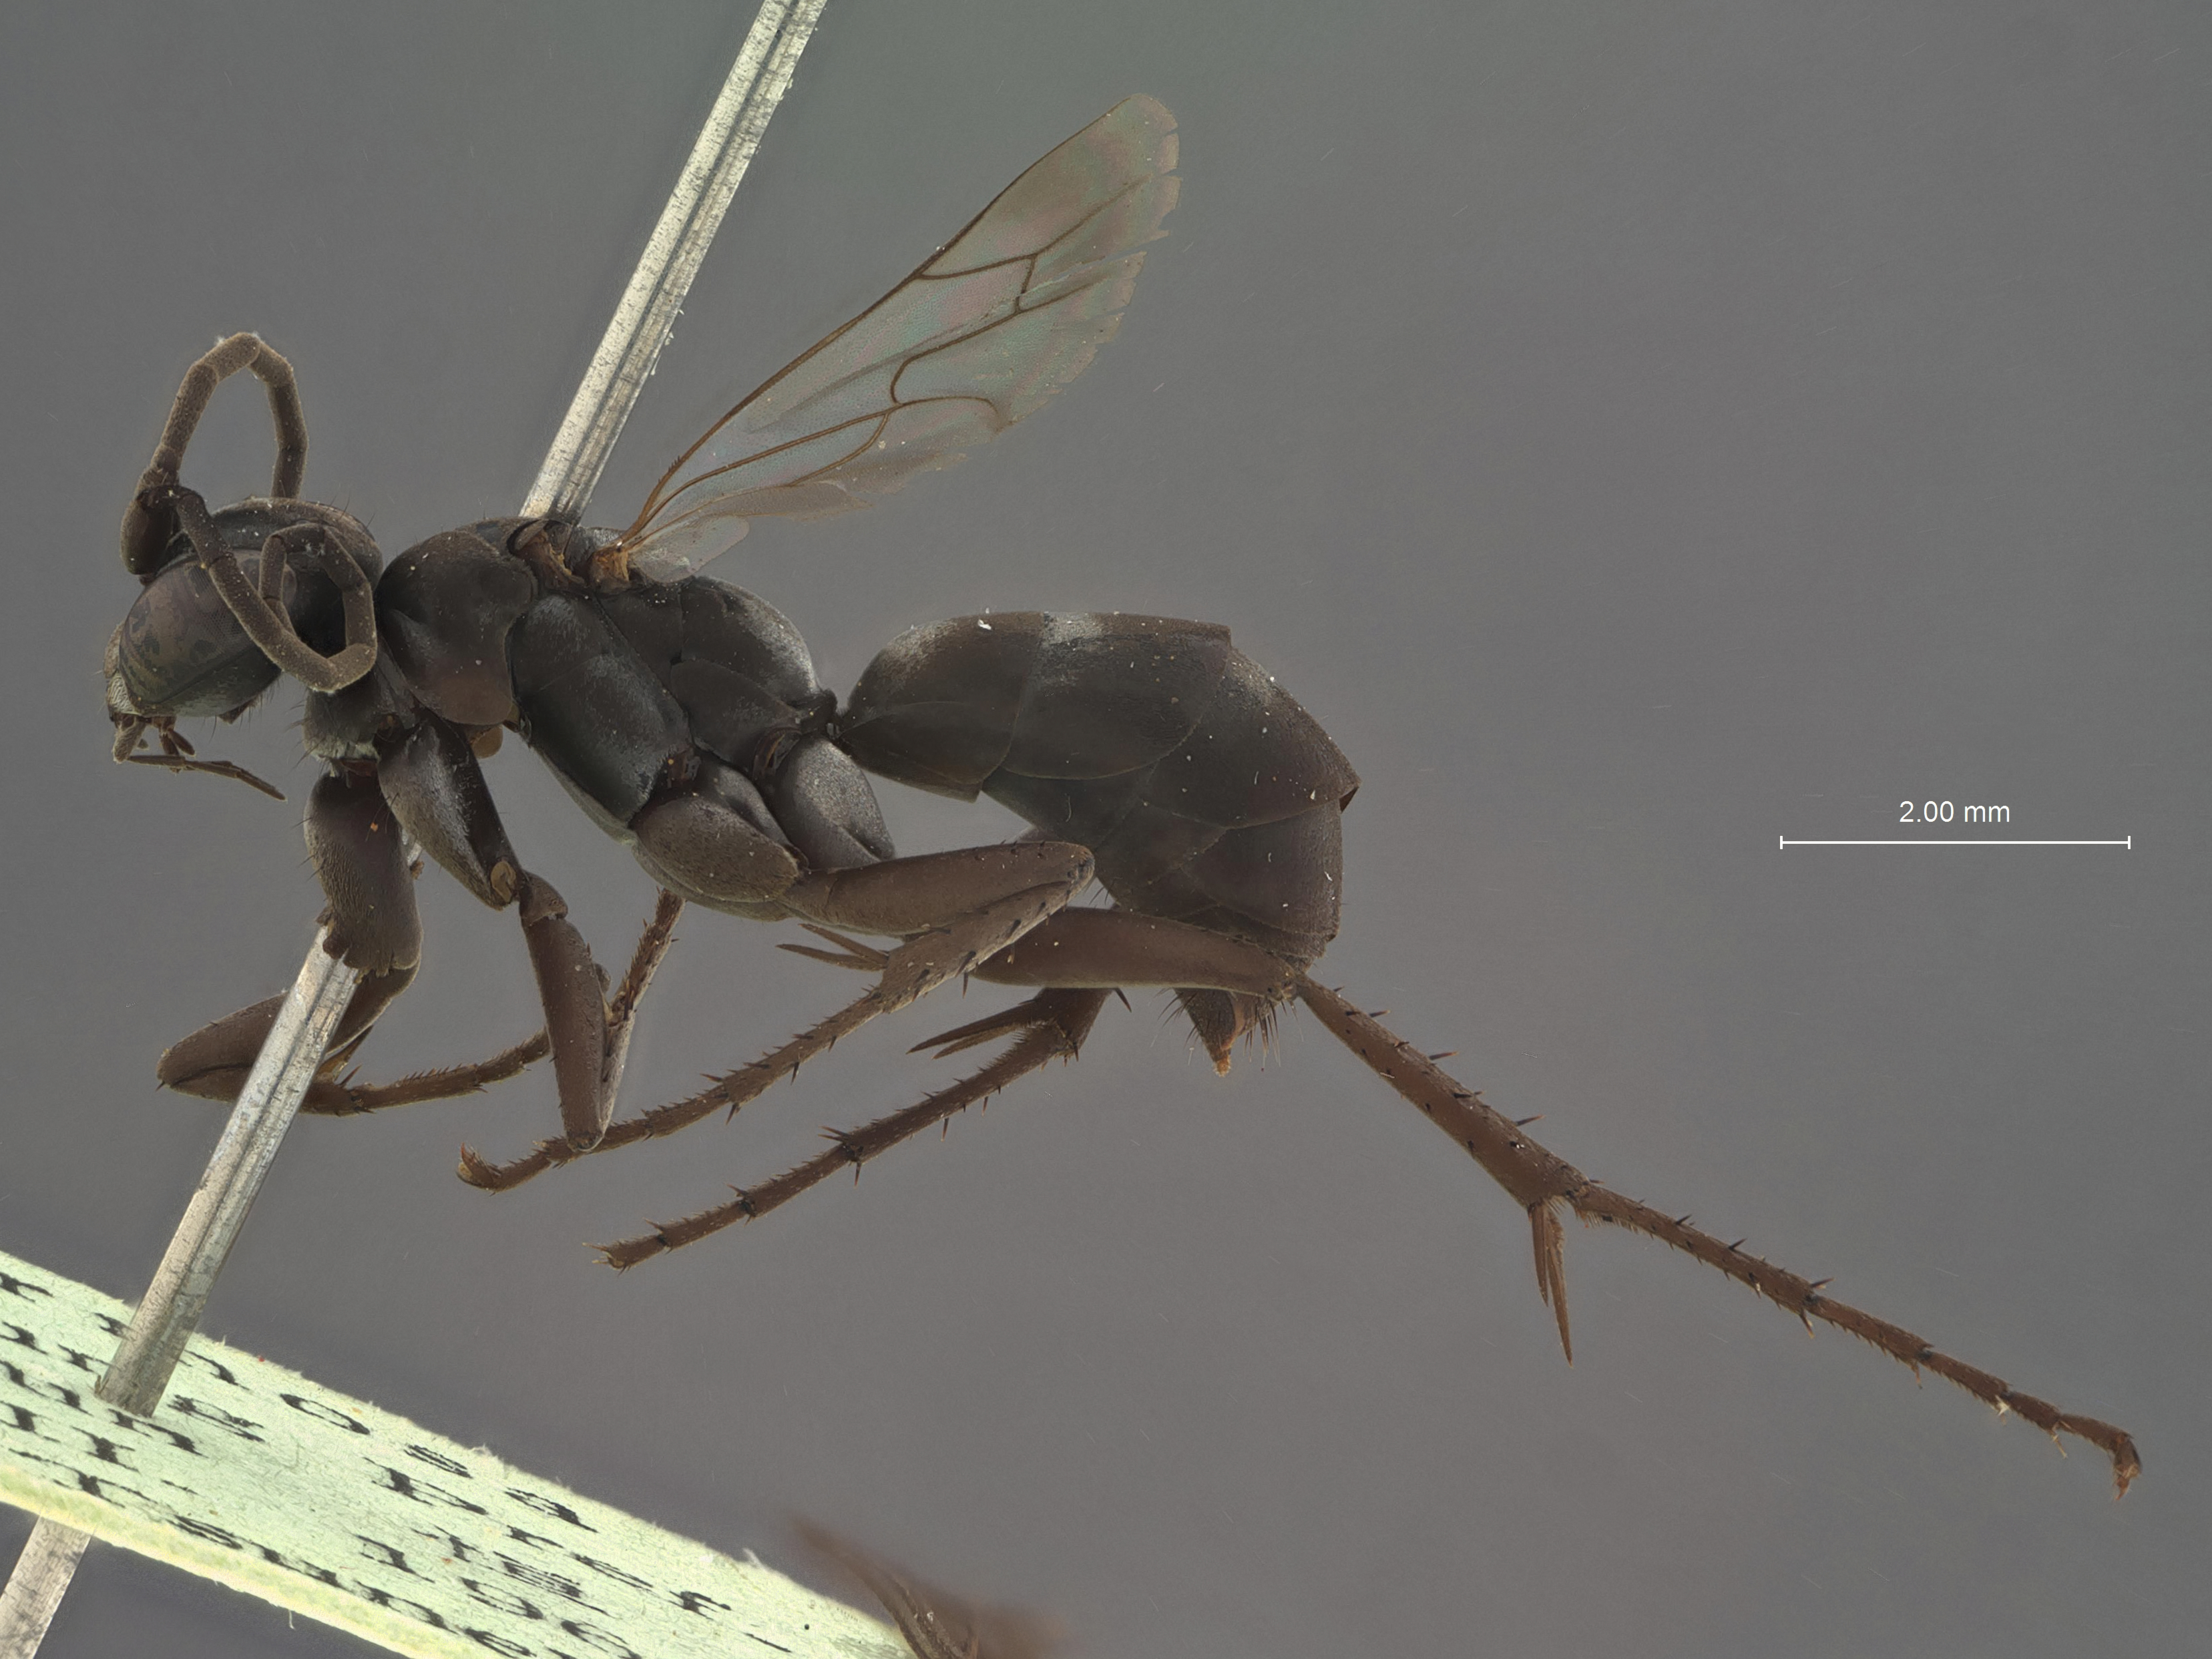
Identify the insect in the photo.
Anoplius hengchunensis
